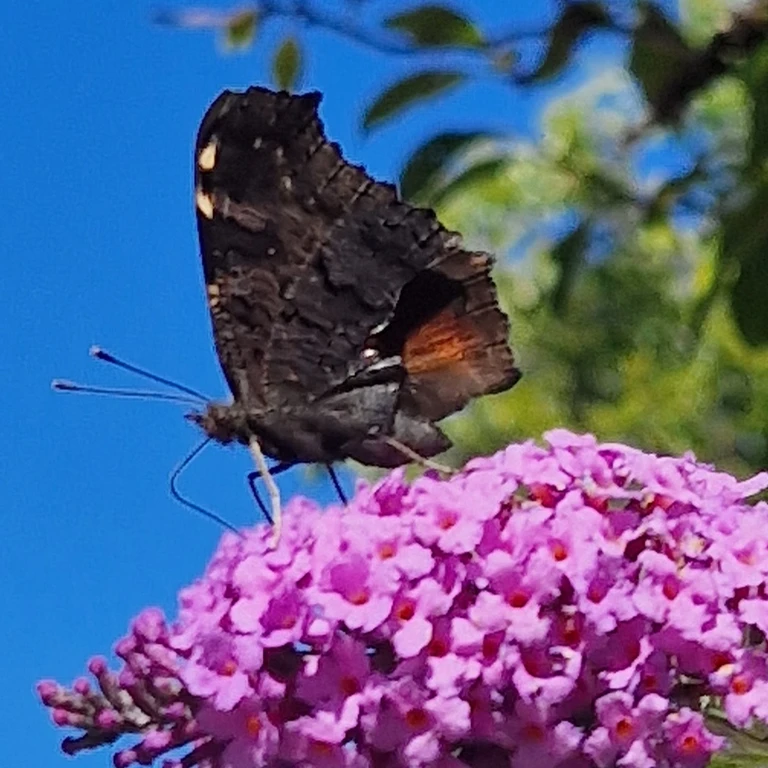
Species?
Aglais io
